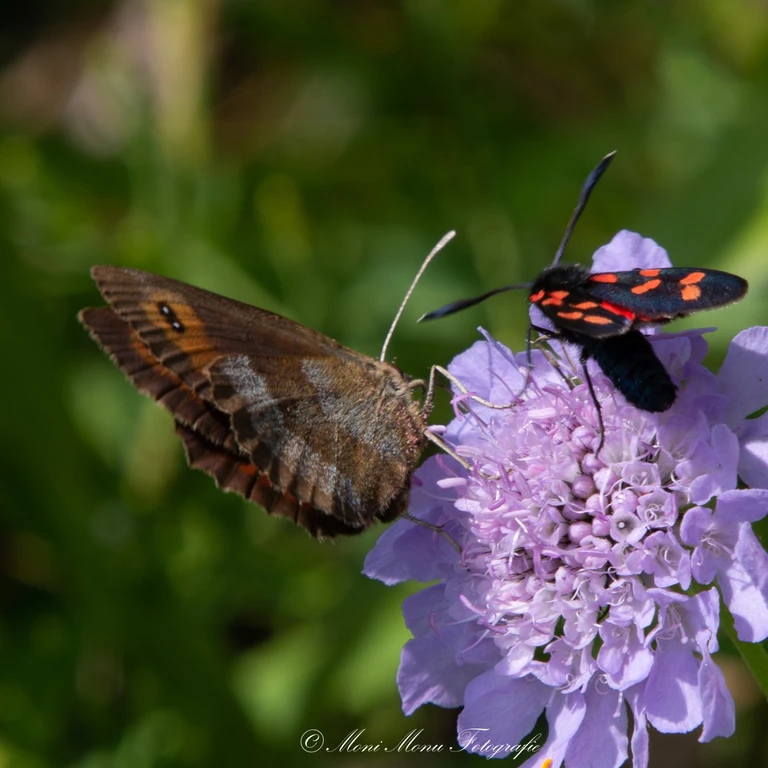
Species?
Erebia aethiops
